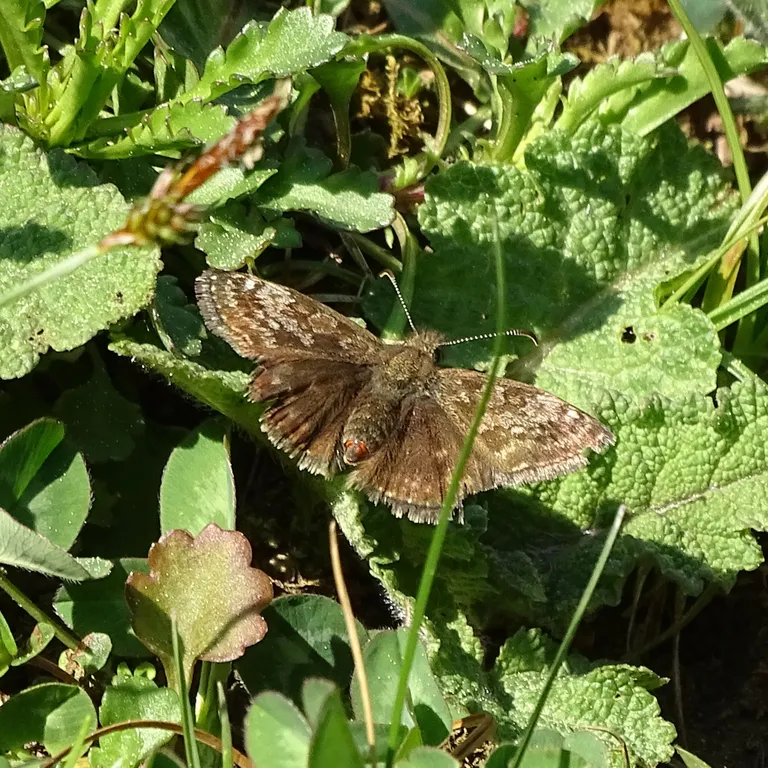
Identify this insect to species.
Erynnis tages
